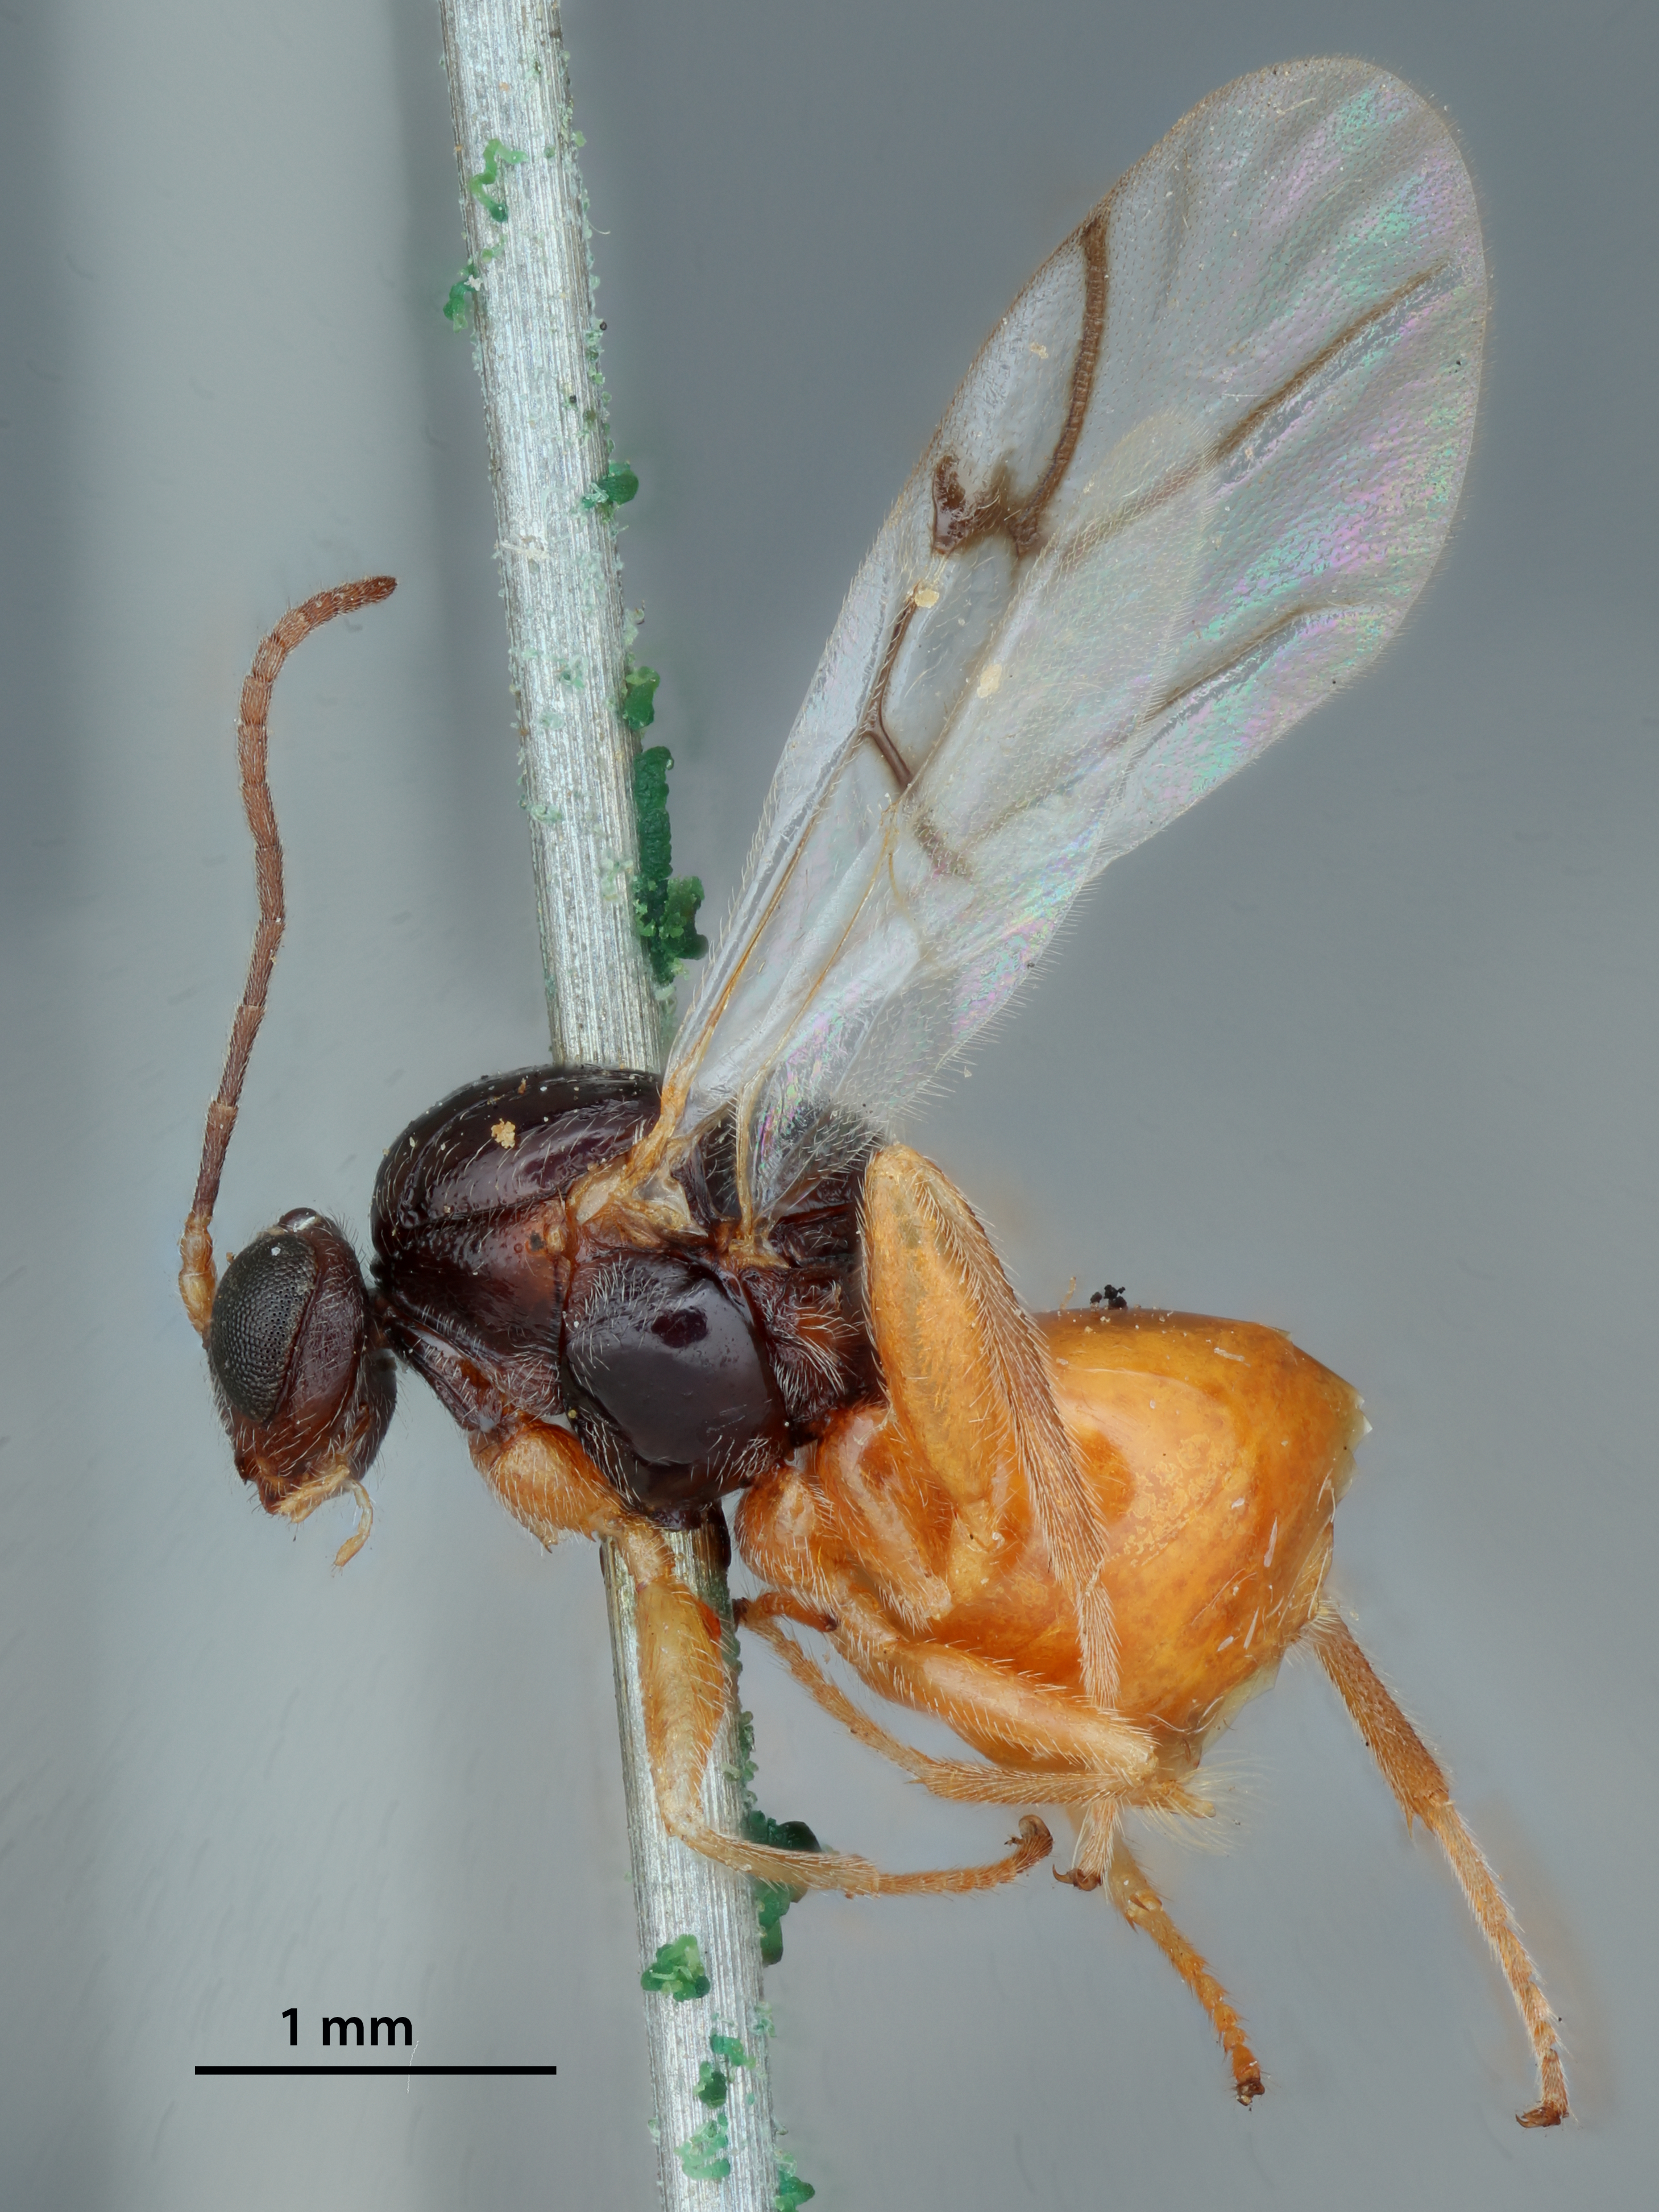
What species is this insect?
Dryophanta texana
